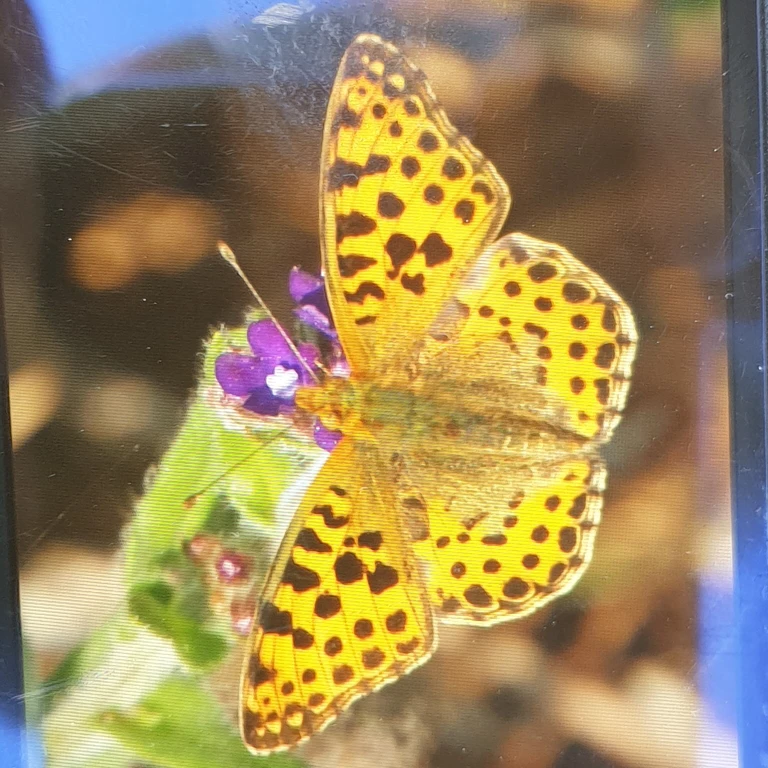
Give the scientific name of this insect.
Issoria lathonia
